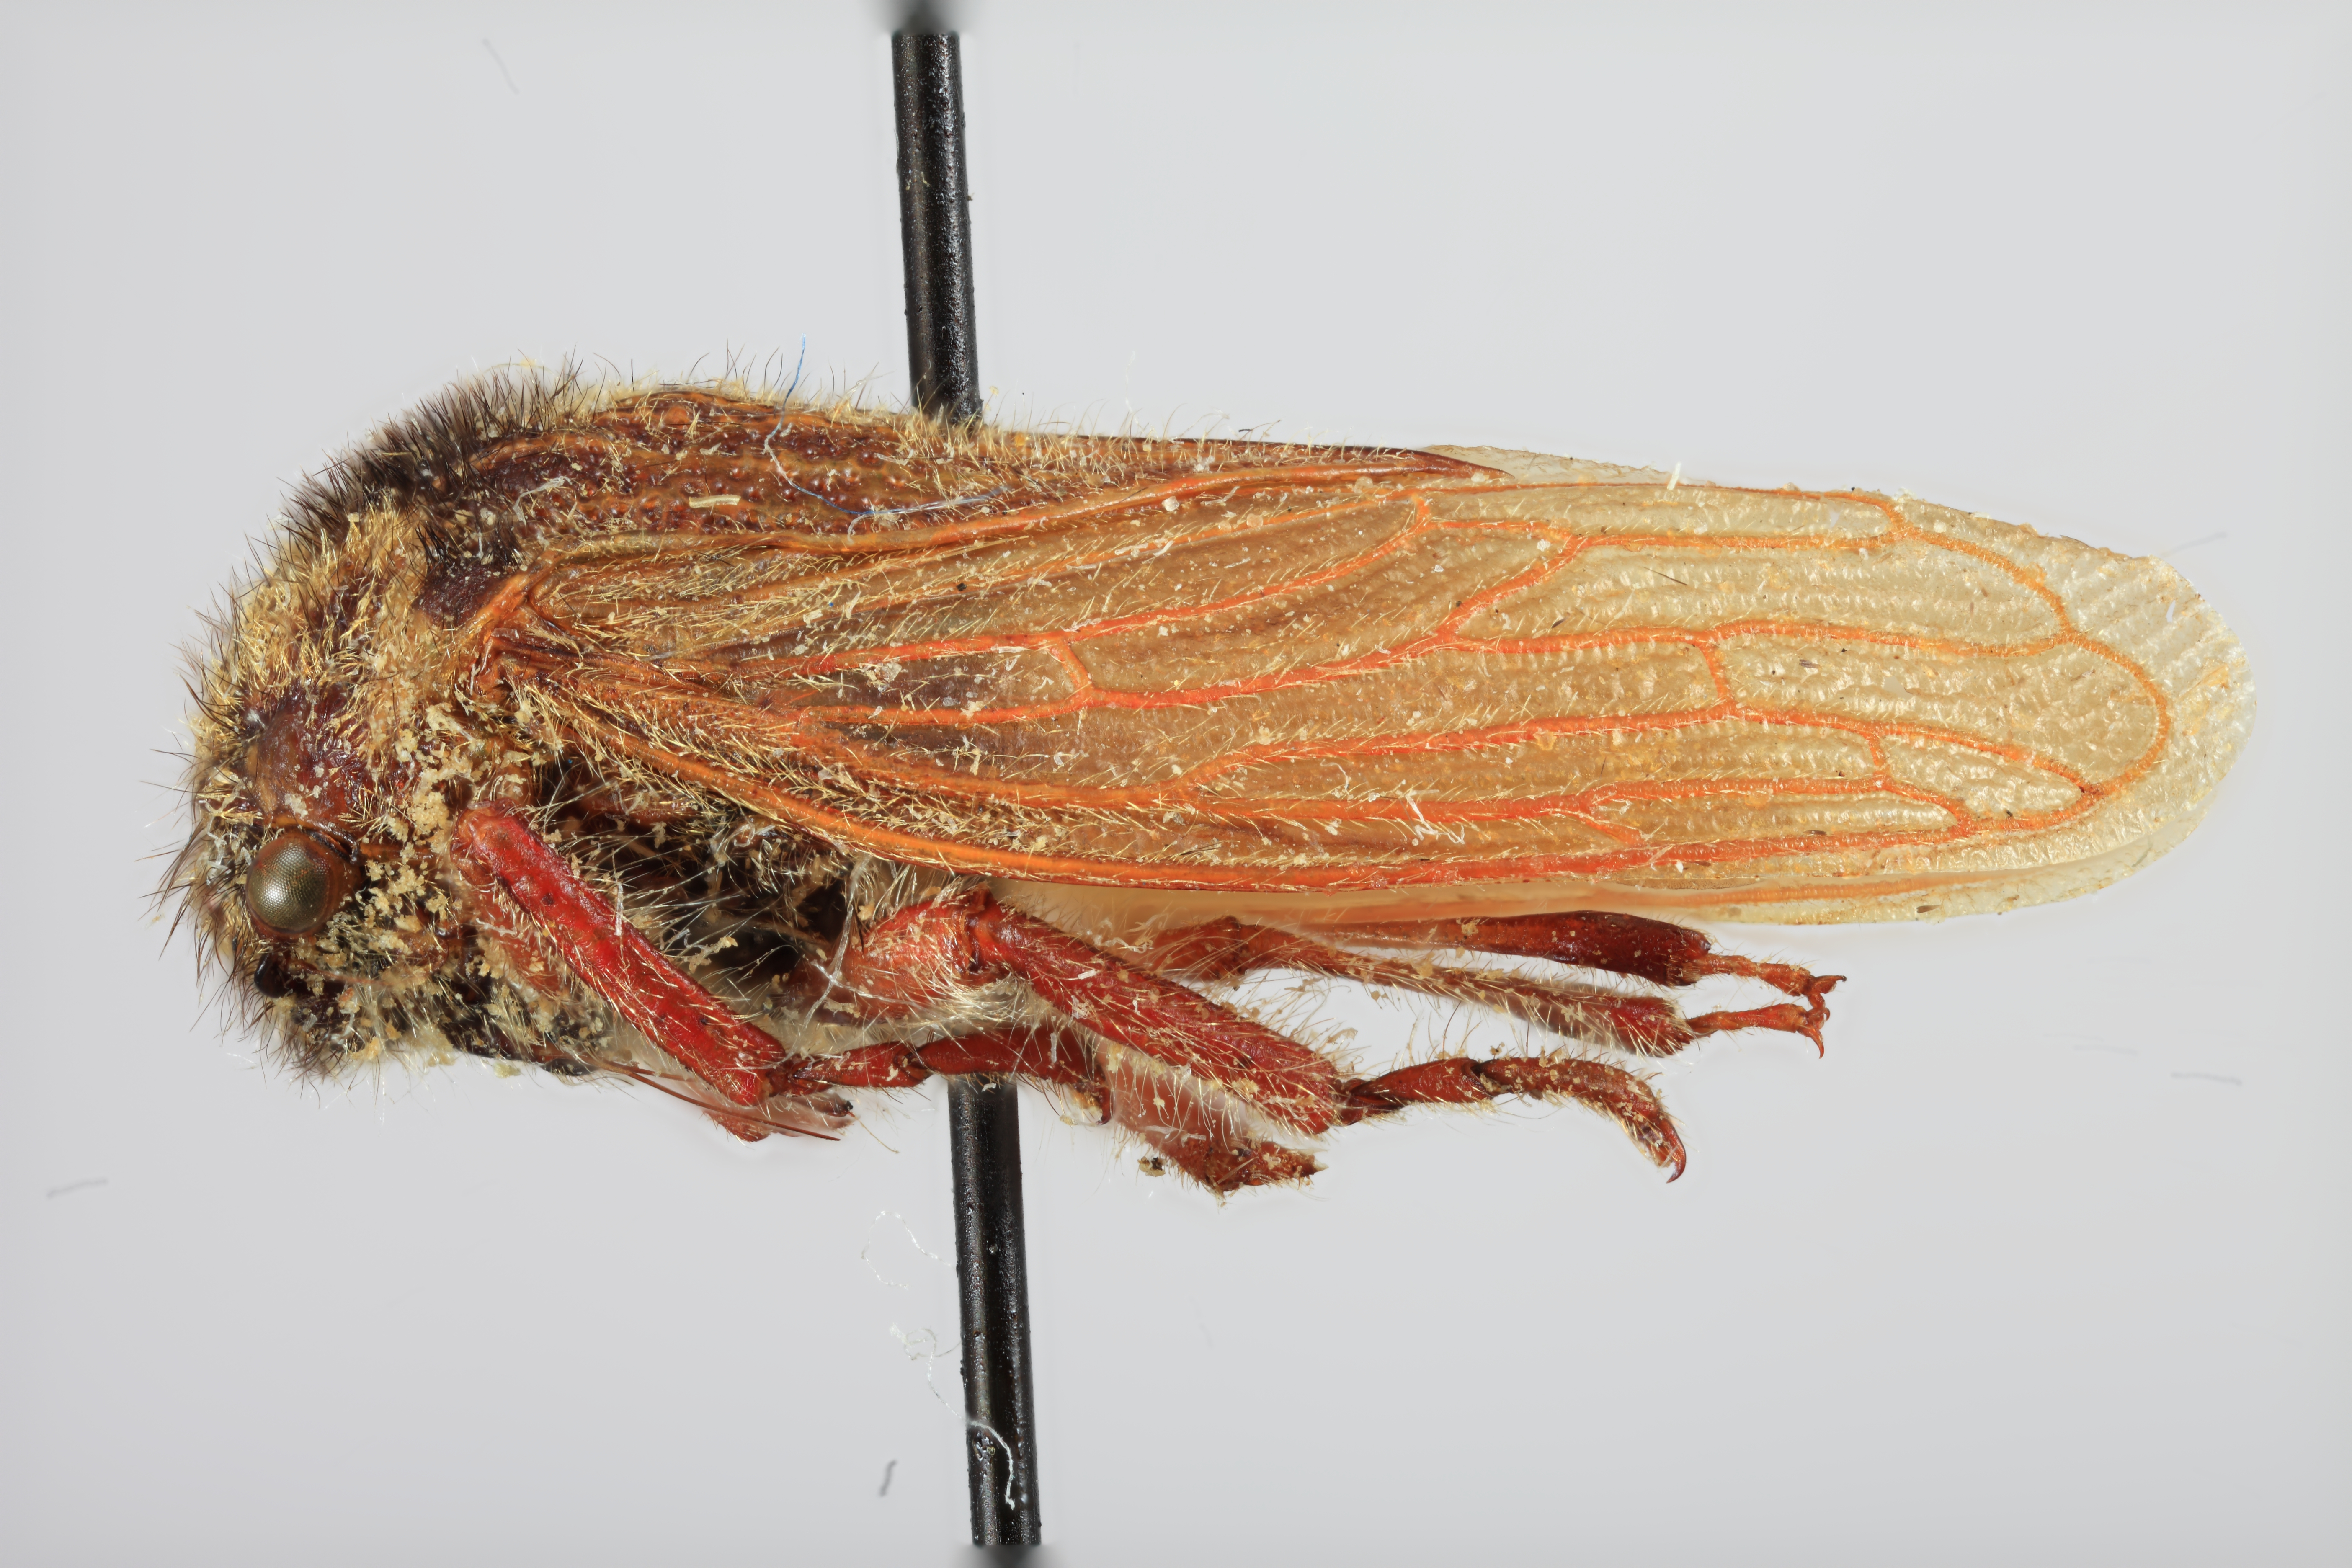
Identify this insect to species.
Metcalfiella careacalignea
